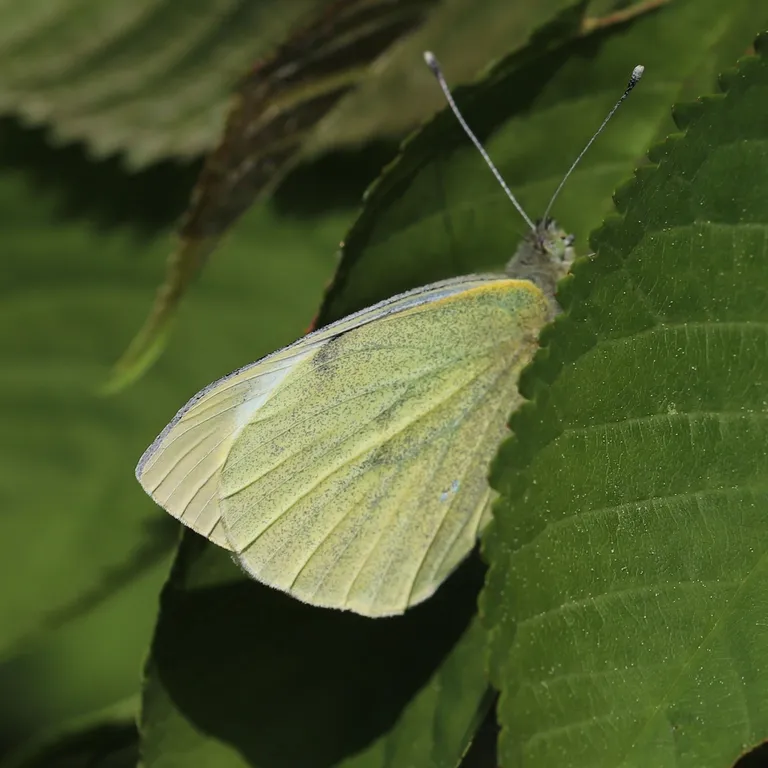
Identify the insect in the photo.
Pieris brassicae
